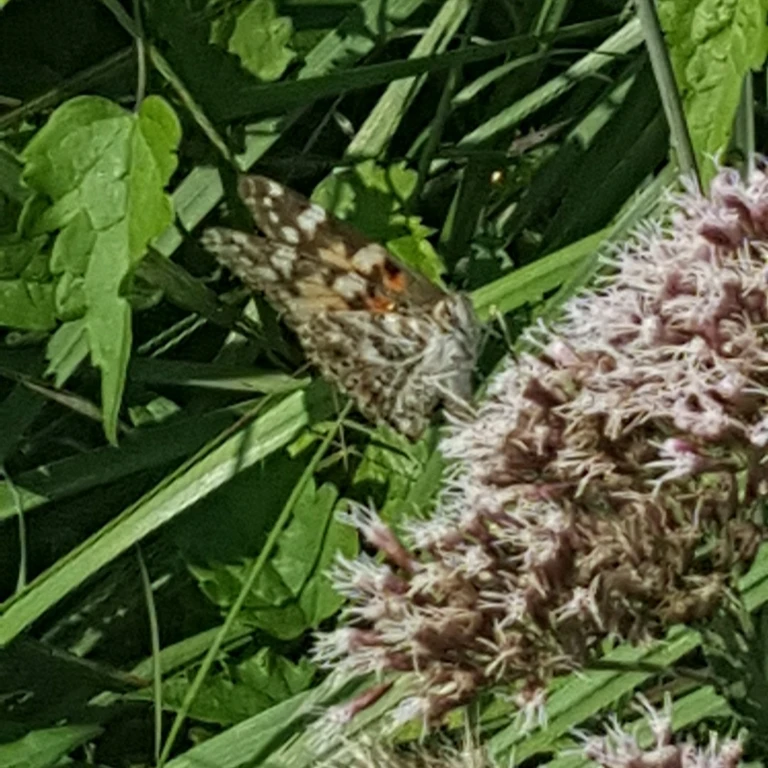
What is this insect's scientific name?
Vanessa cardui
